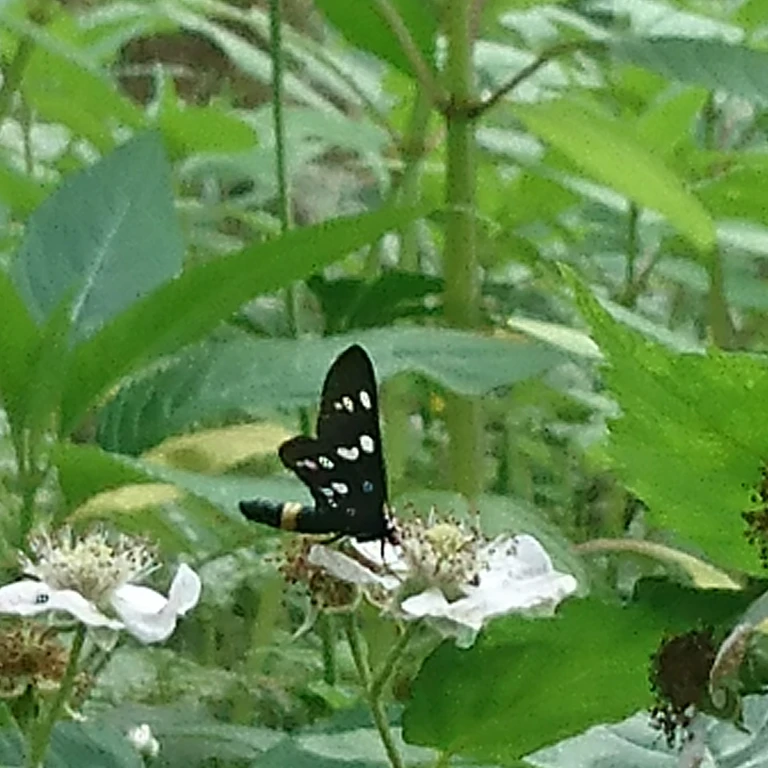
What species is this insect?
Amata phegea
